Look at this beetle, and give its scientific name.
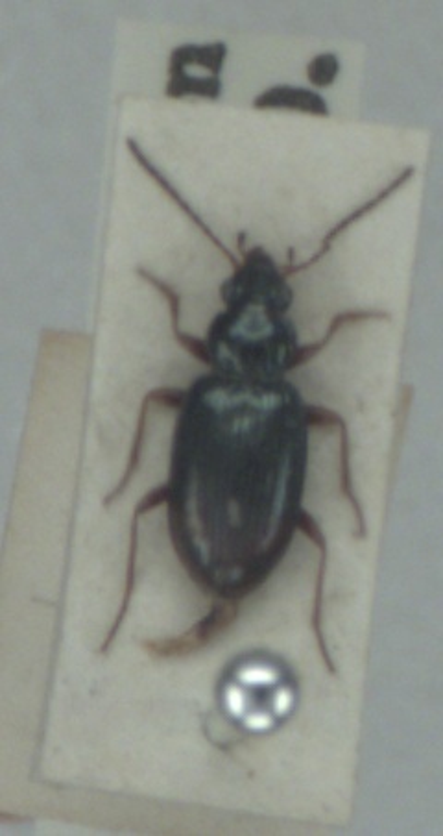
Bembidion deletum
